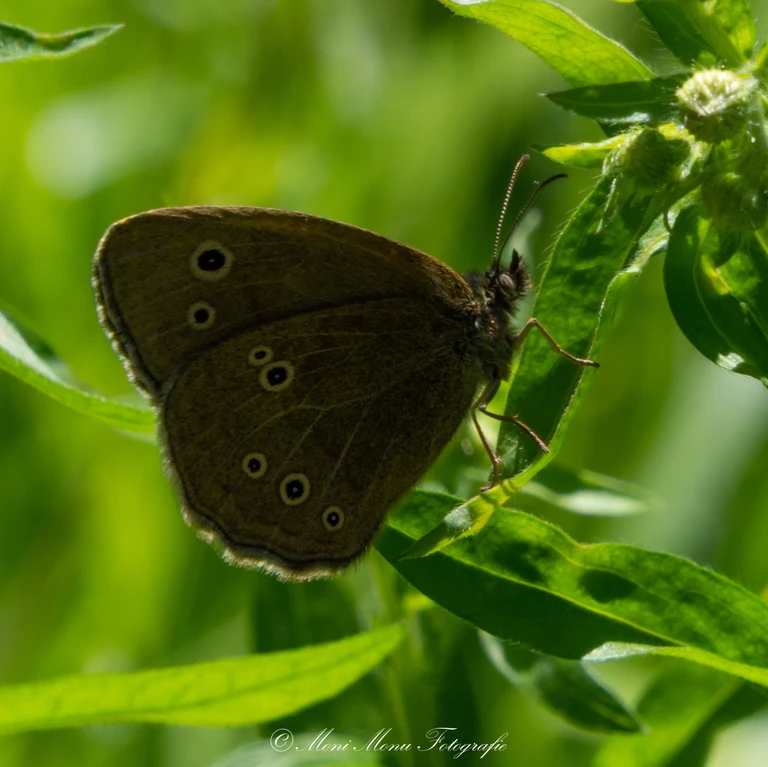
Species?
Aphantopus hyperantus
